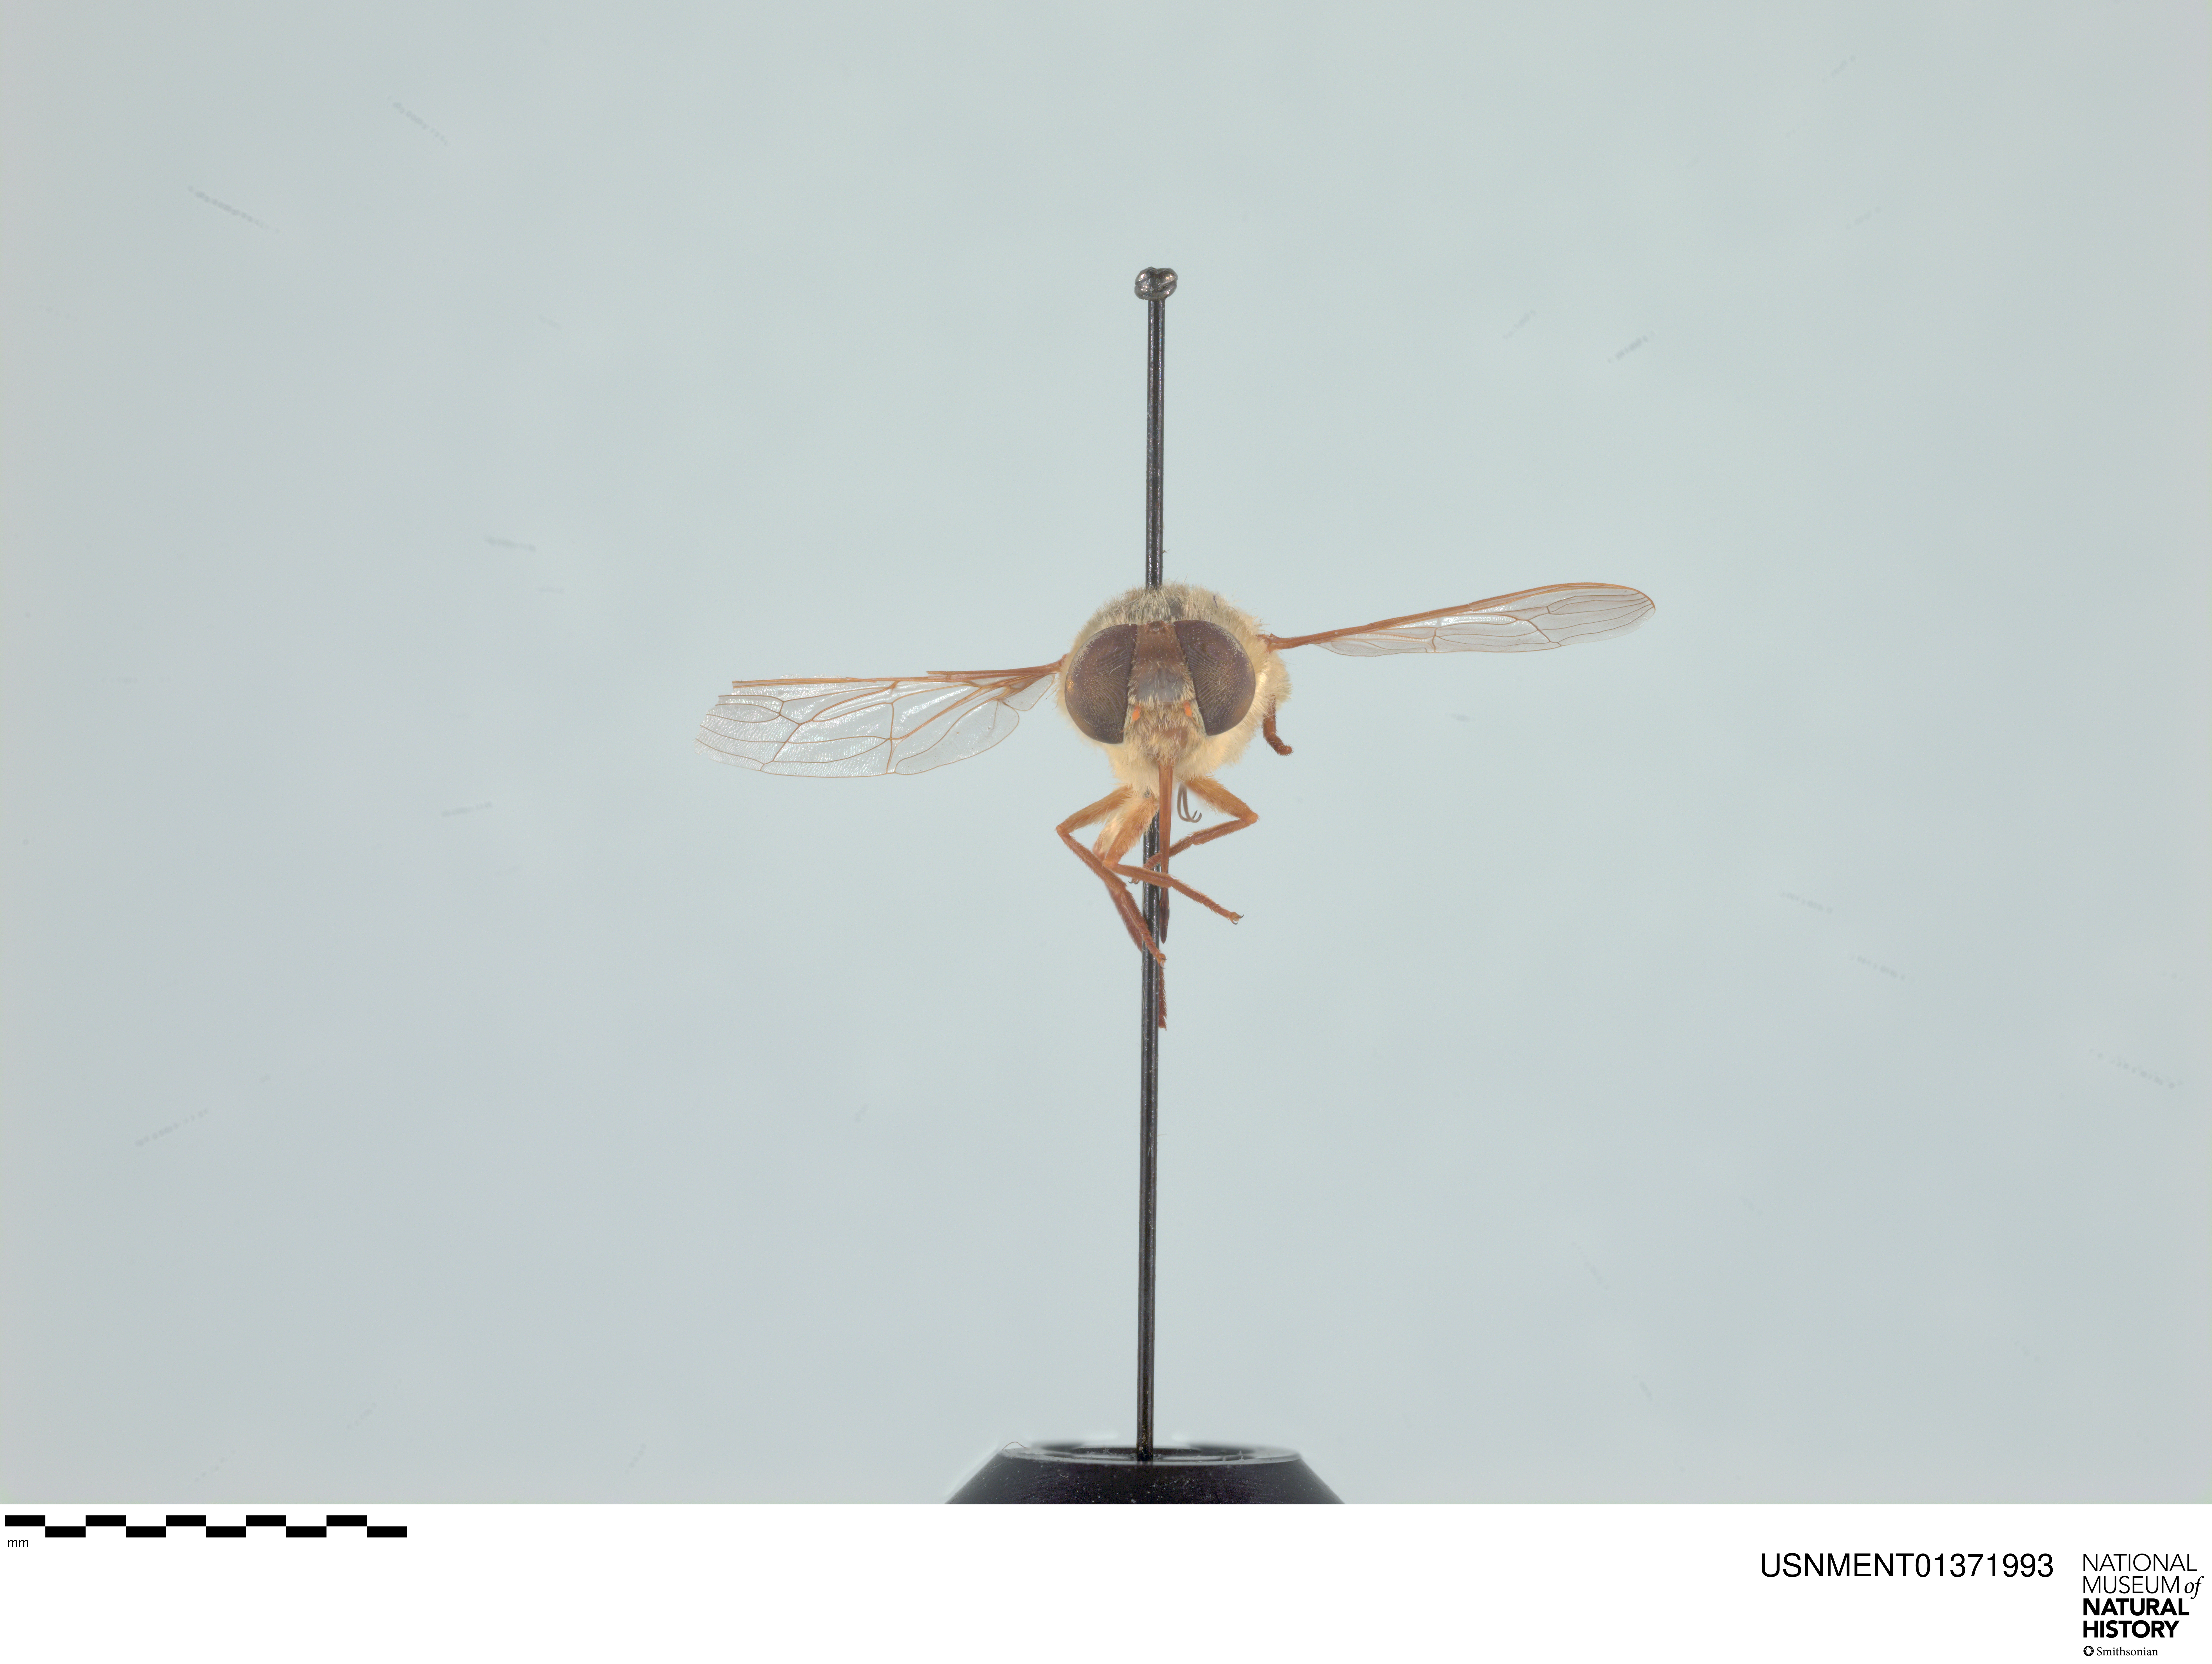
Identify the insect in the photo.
Neorhynchocephalus volaticus
